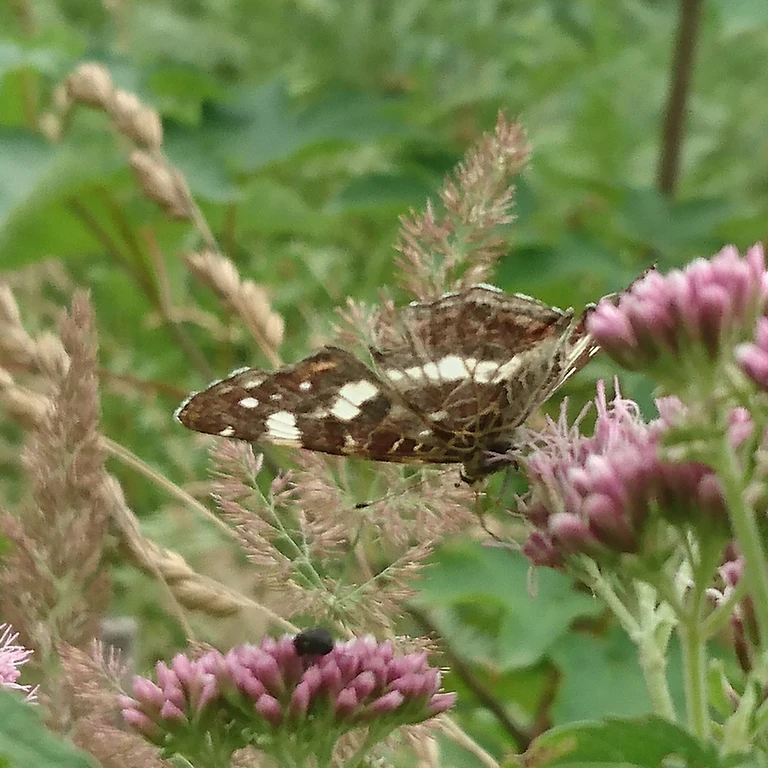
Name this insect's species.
Araschnia levana
